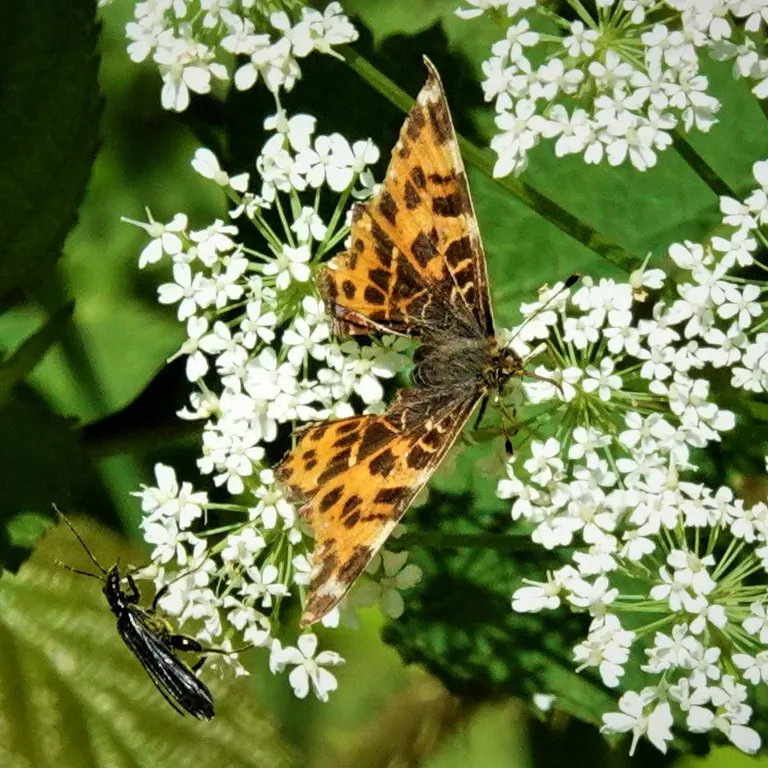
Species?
Araschnia levana
